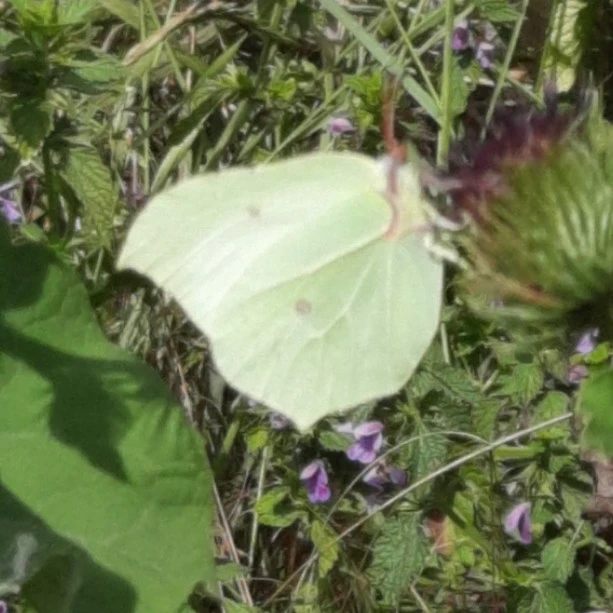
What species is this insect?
Gonepteryx rhamni
